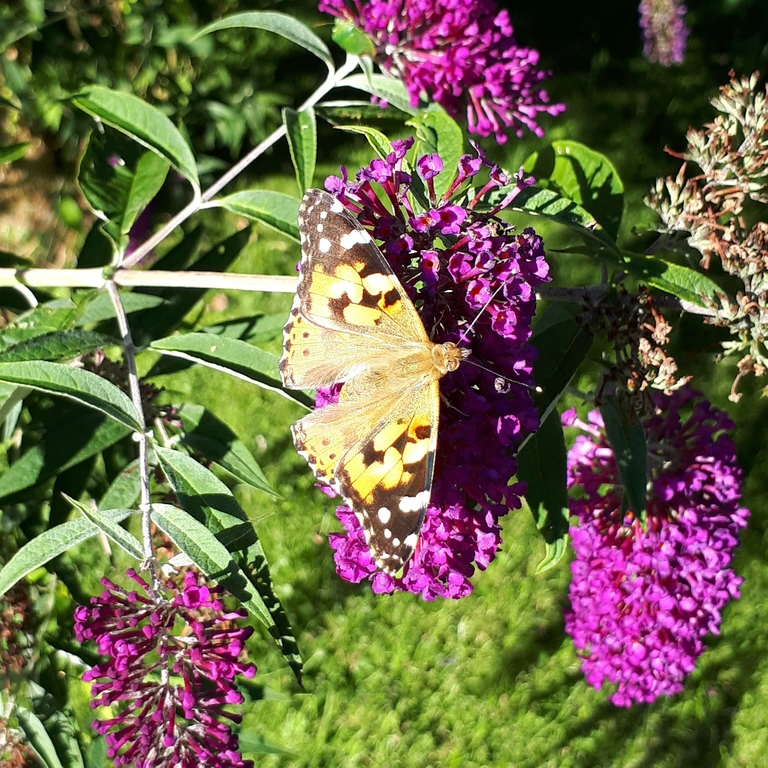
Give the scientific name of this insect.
Vanessa cardui
